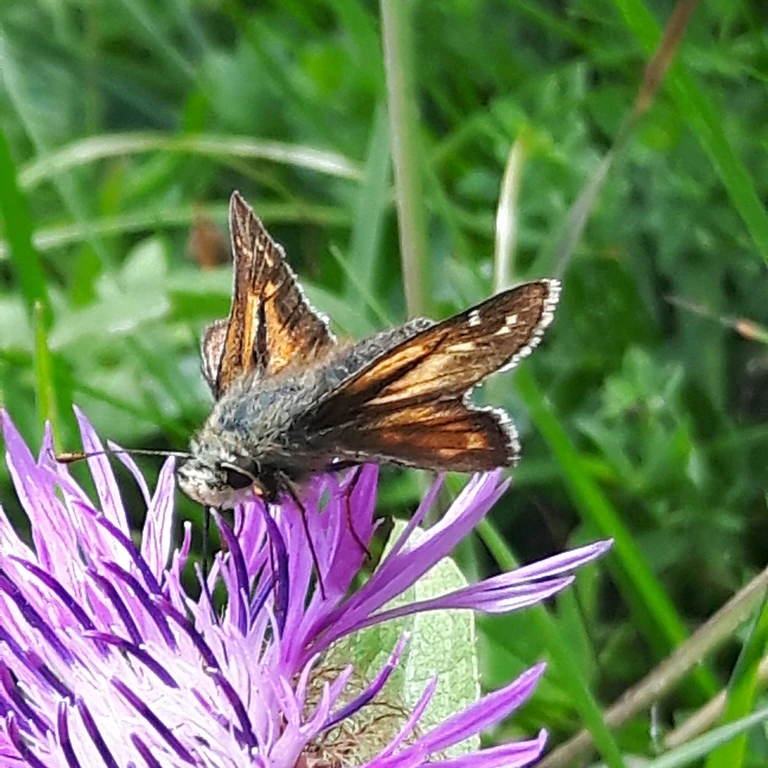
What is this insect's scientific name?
Hesperia comma
